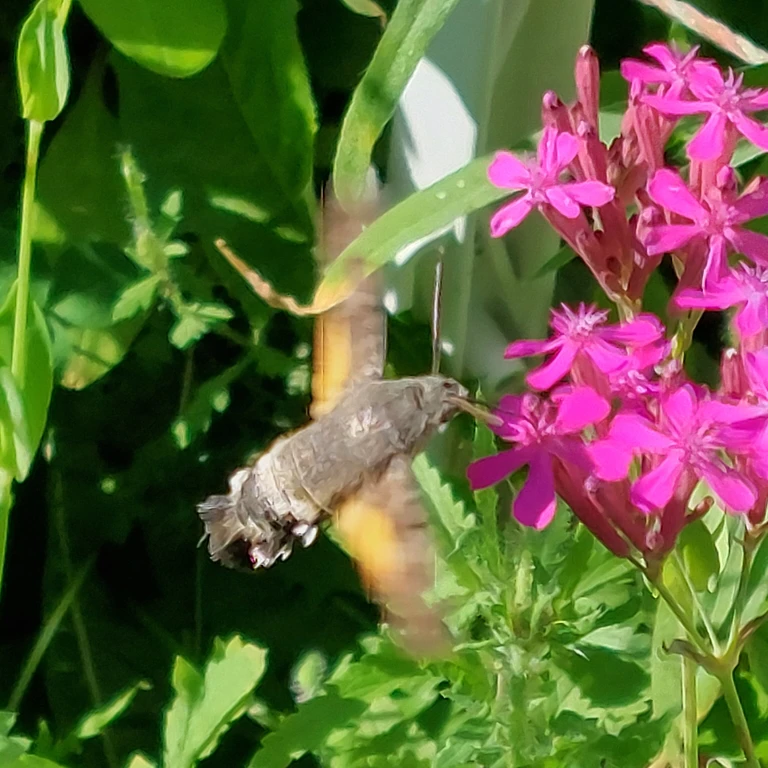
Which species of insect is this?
Macroglossum stellatarum
